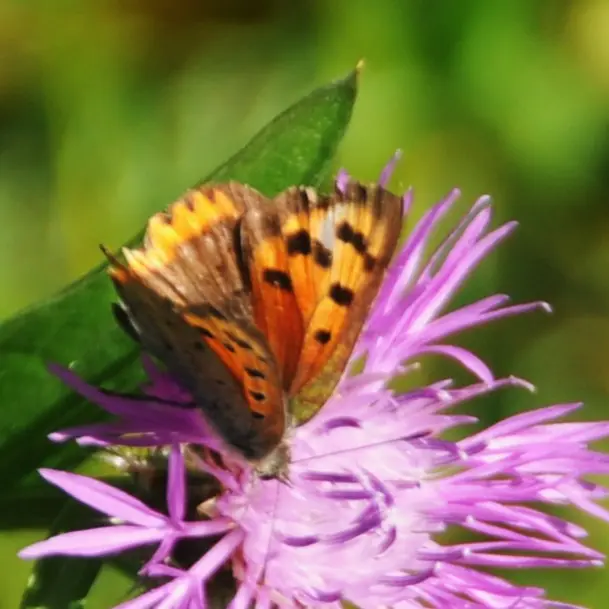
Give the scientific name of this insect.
Lycaena phlaeas
